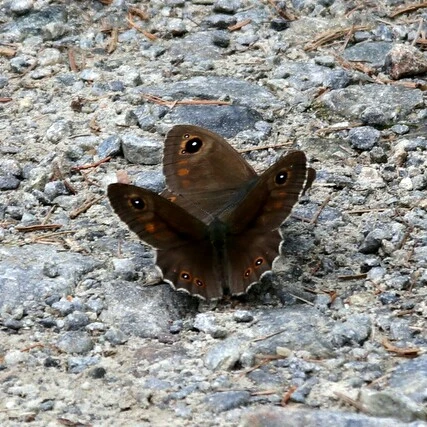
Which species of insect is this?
Lasiommata maera (also Pararge maera)
